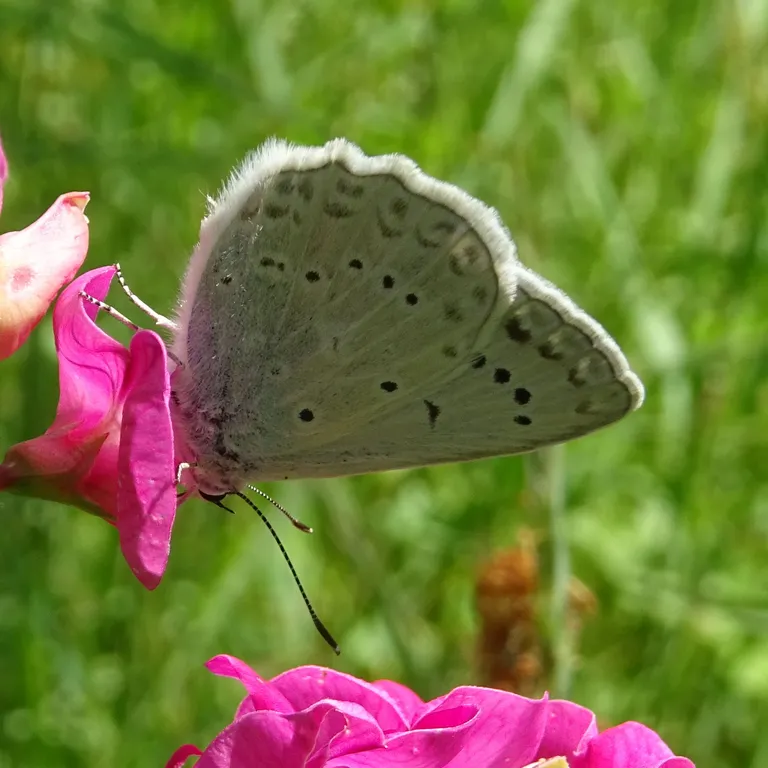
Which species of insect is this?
Polyommatus daphnis
